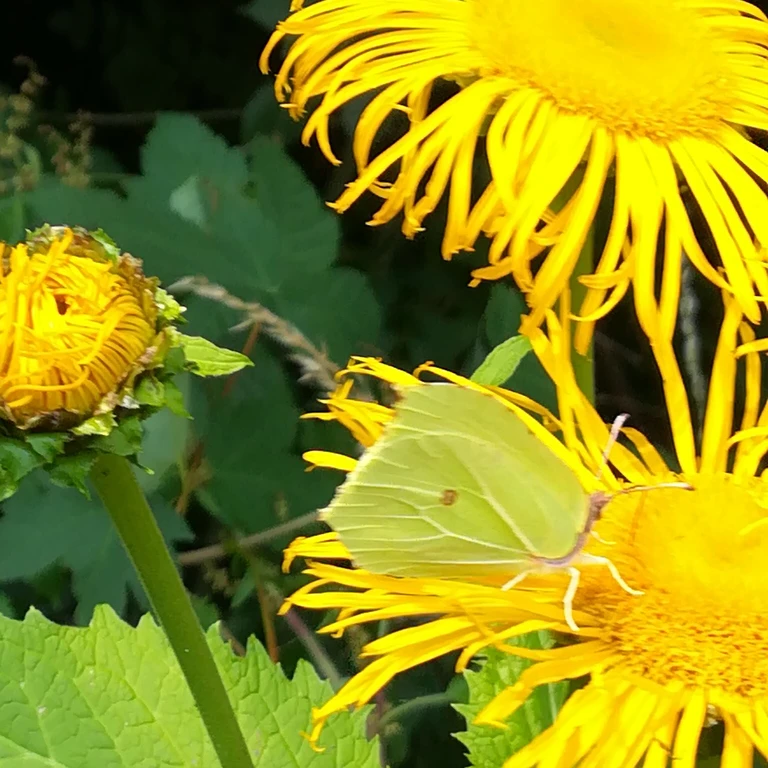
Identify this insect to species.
Gonepteryx rhamni
